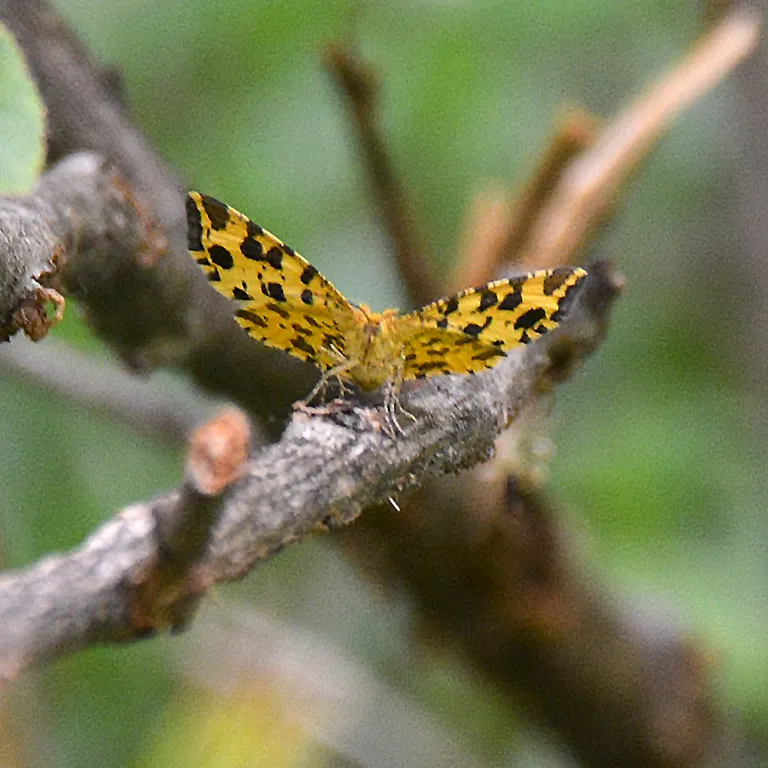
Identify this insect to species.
Pseudopanthera macularia
